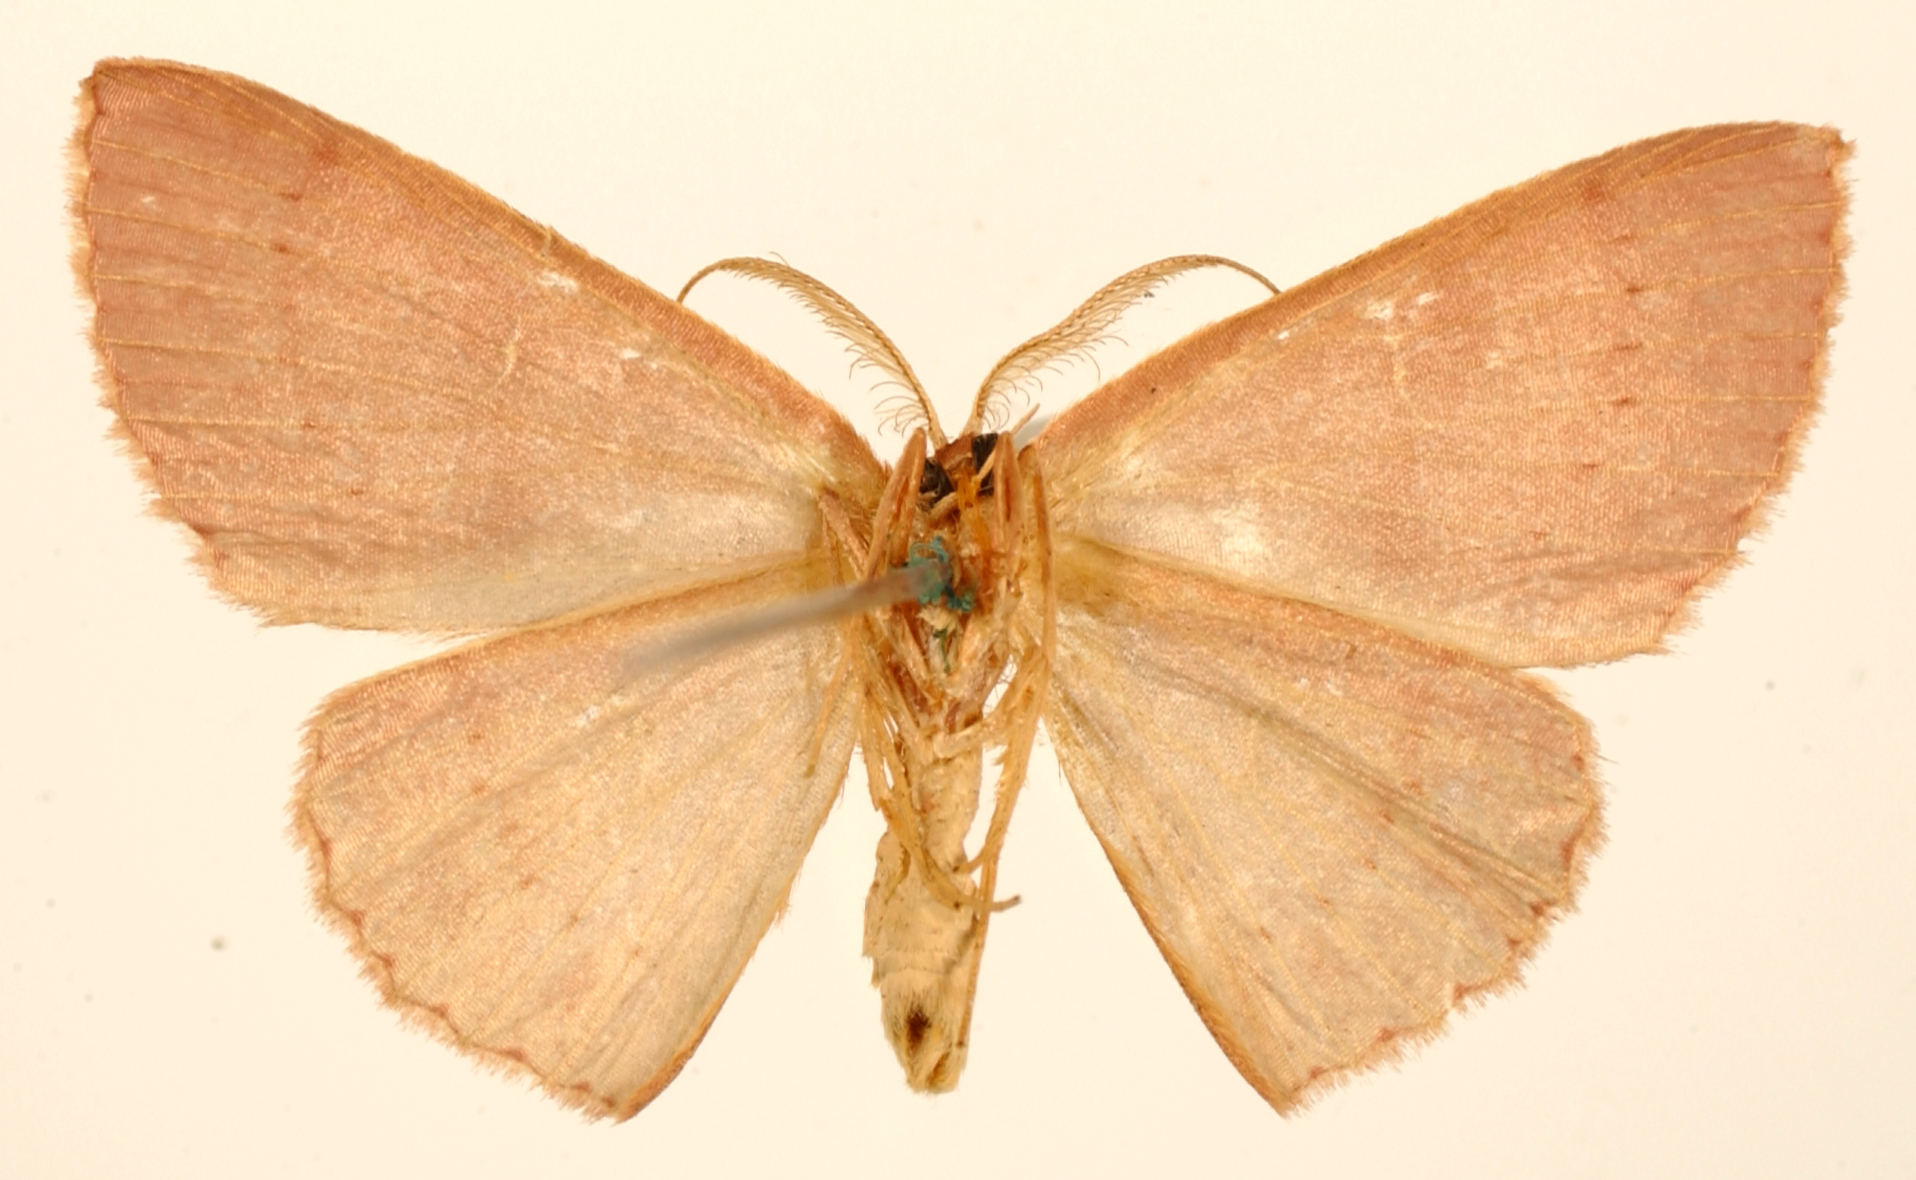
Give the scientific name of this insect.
Anisodes sopater
